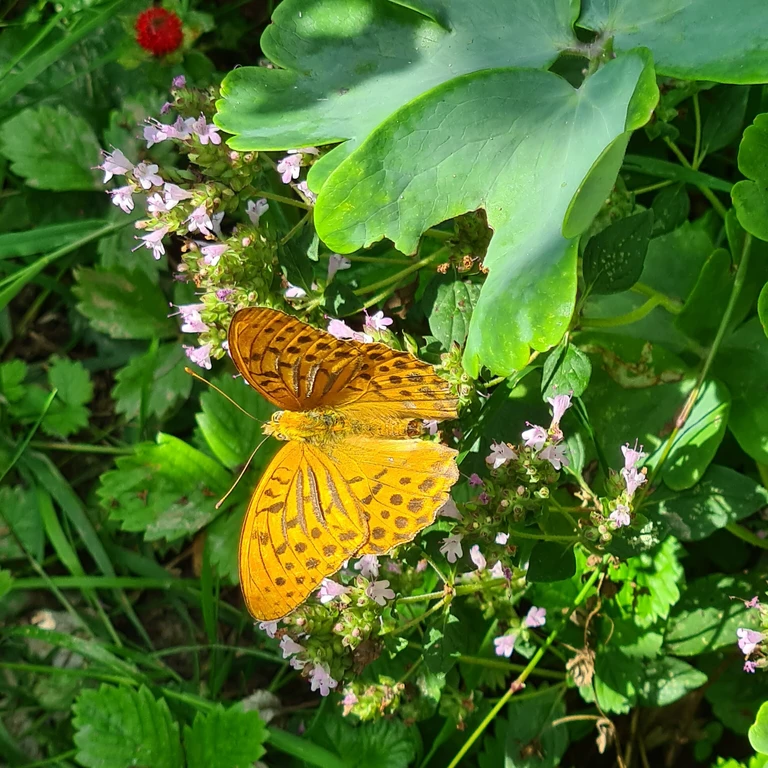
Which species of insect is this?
Argynnis paphia
